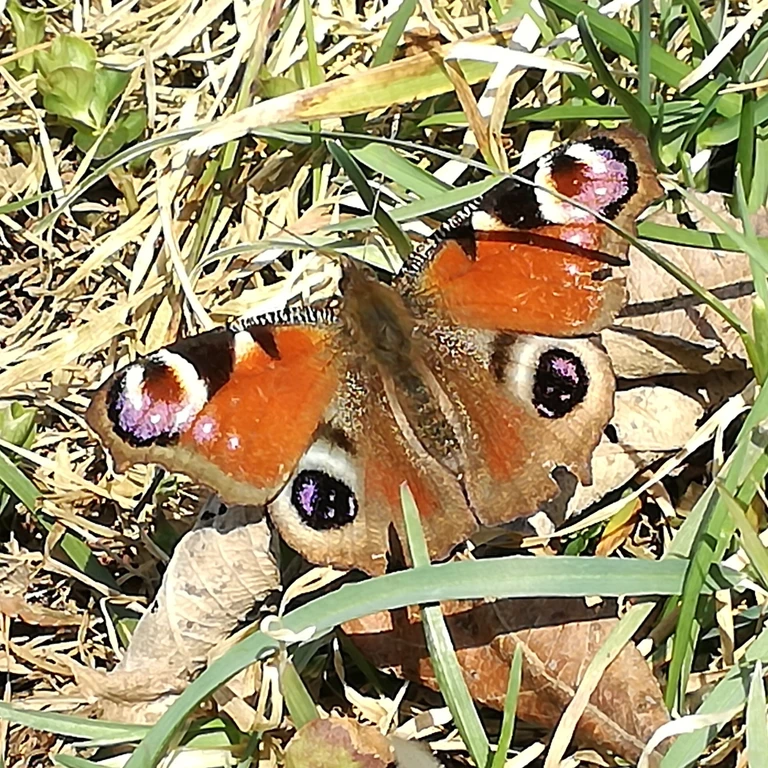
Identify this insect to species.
Aglais io
